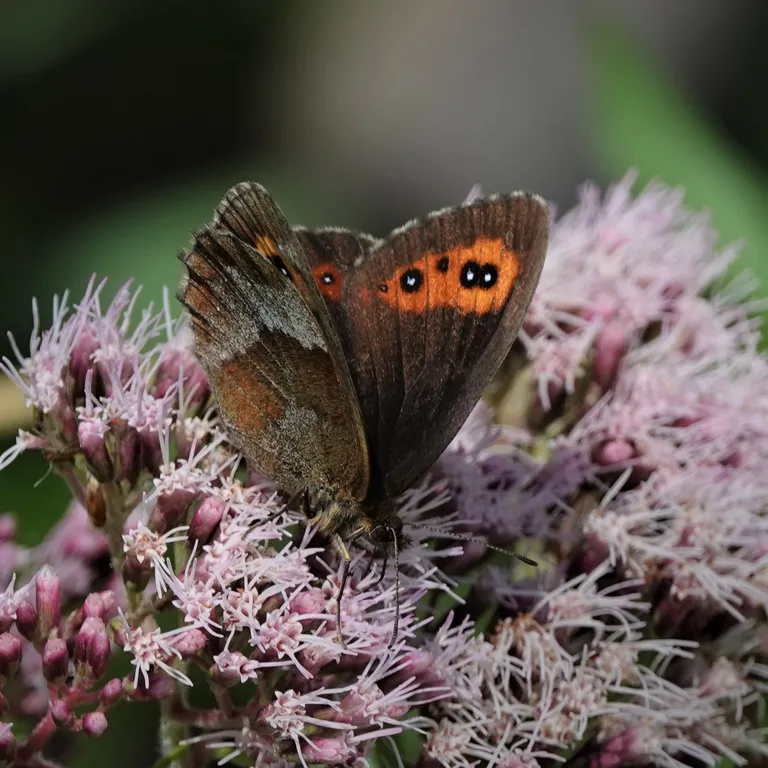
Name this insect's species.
Erebia aethiops
